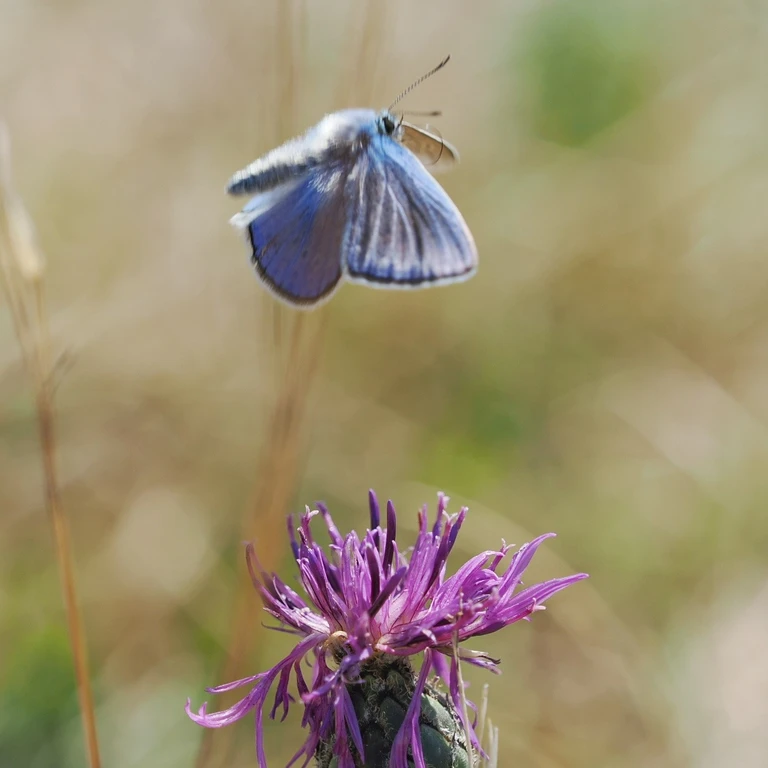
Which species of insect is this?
Polyommatus icarus
